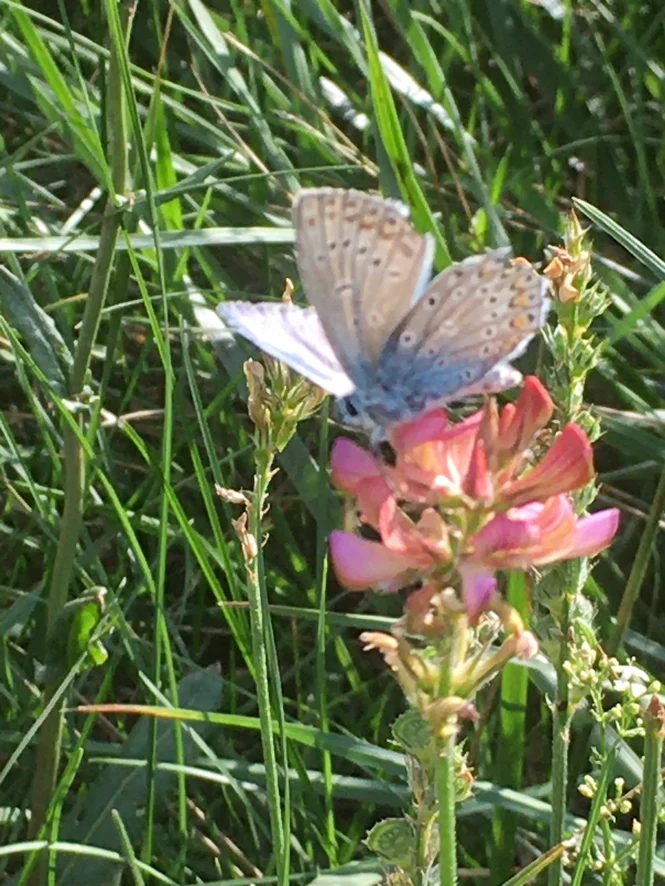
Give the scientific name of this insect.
Polyommatus icarus
